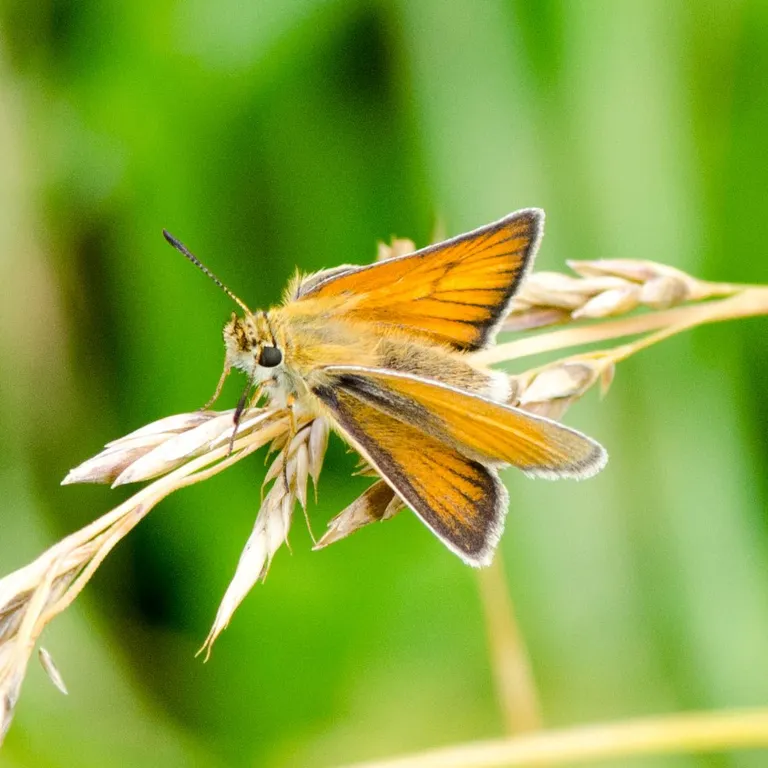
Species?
Thymelicus lineola
